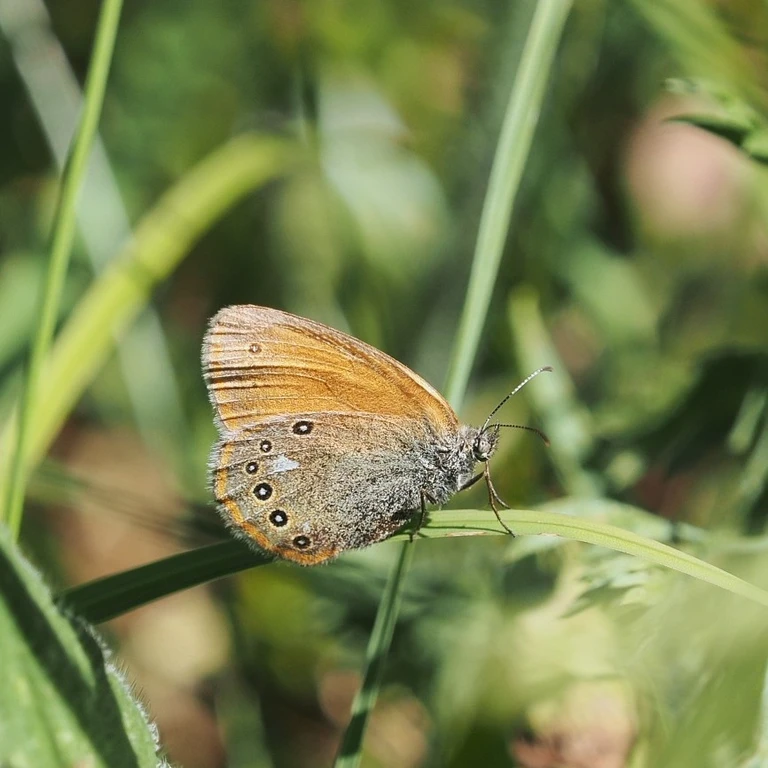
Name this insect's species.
Coenonympha glycerion (also Coenonympha iphis)
